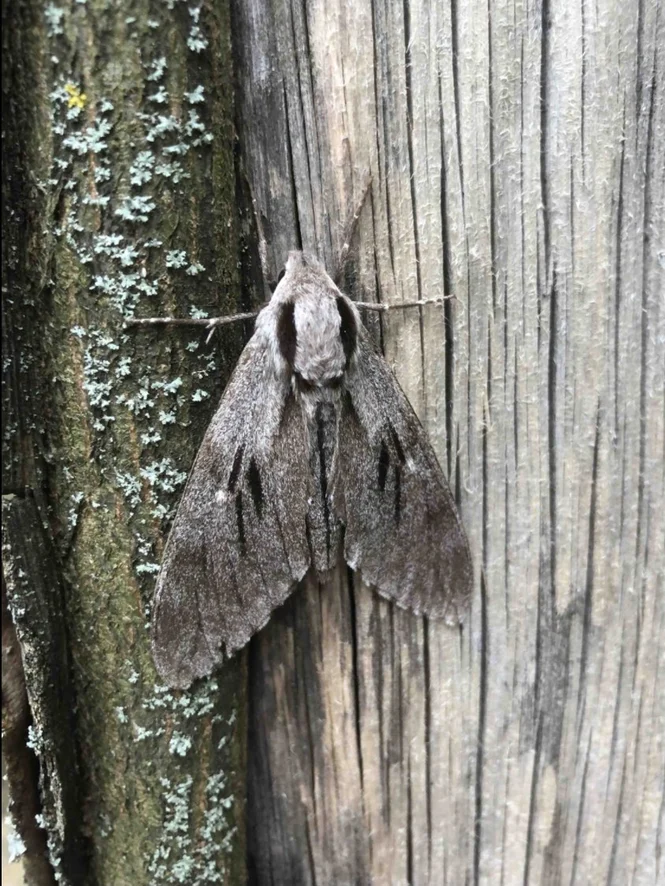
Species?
Sphinx pinastri
